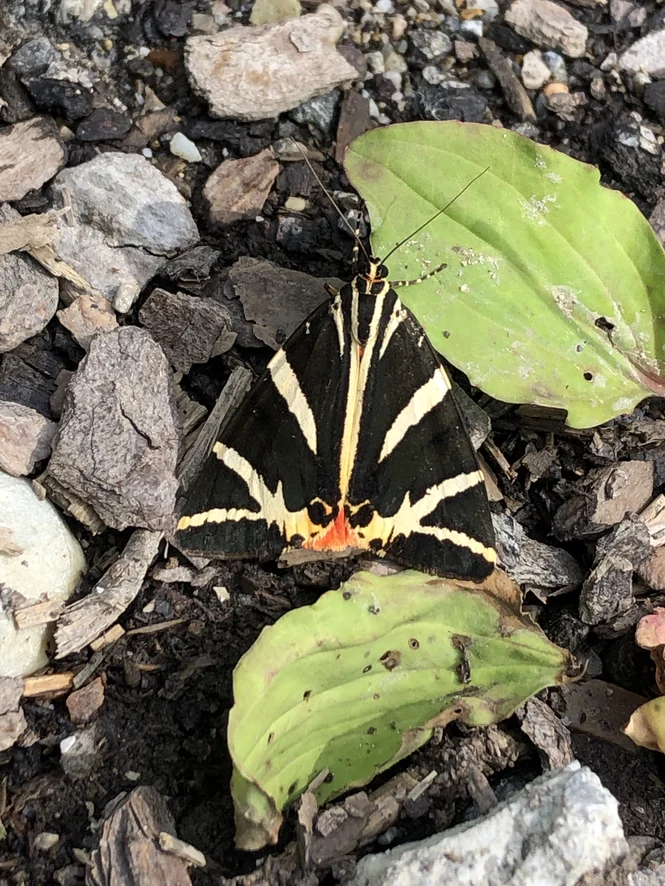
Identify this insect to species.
Euplagia quadripunctaria
